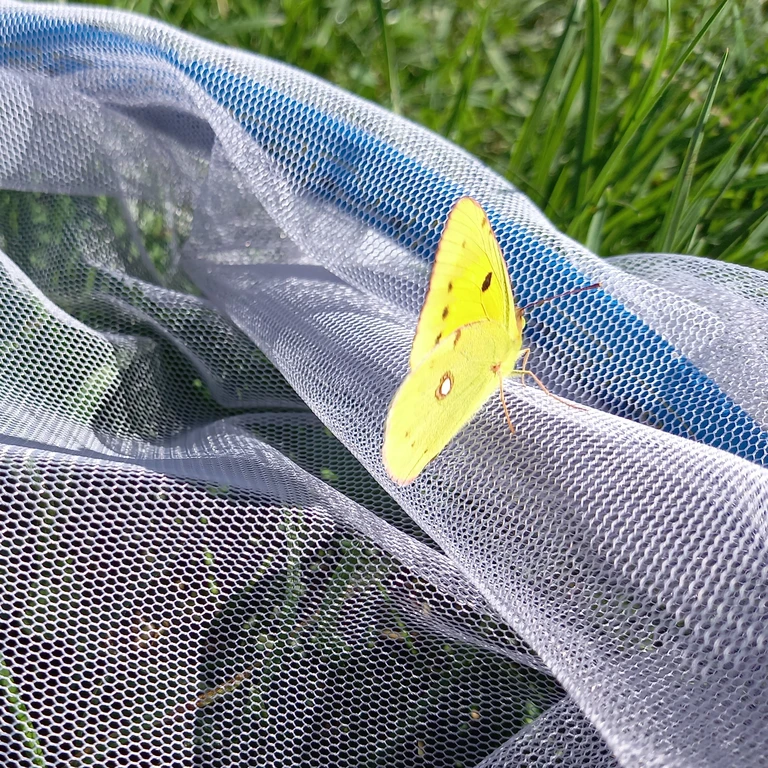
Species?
Colias croceus
